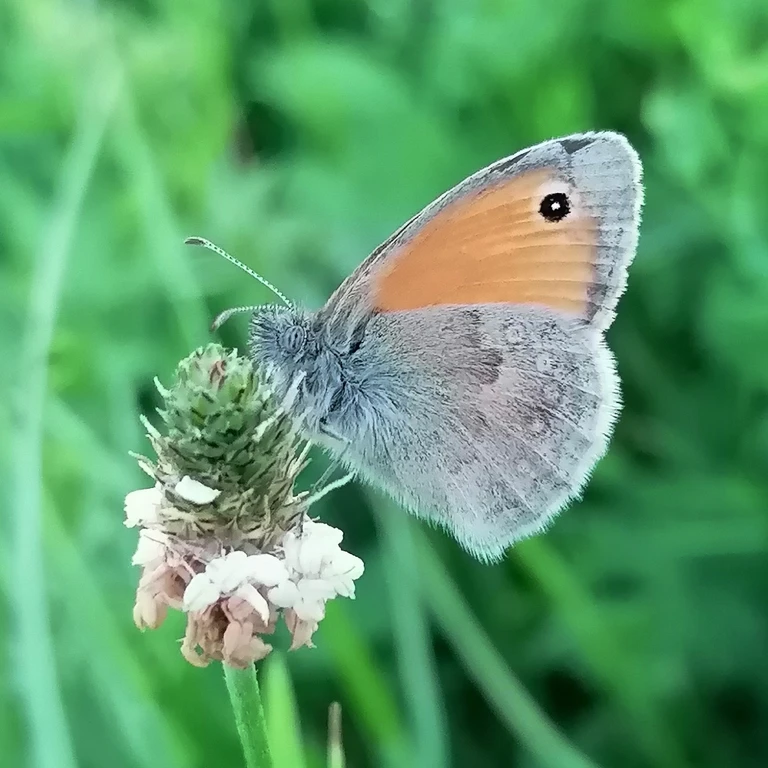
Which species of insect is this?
Coenonympha pamphilus
